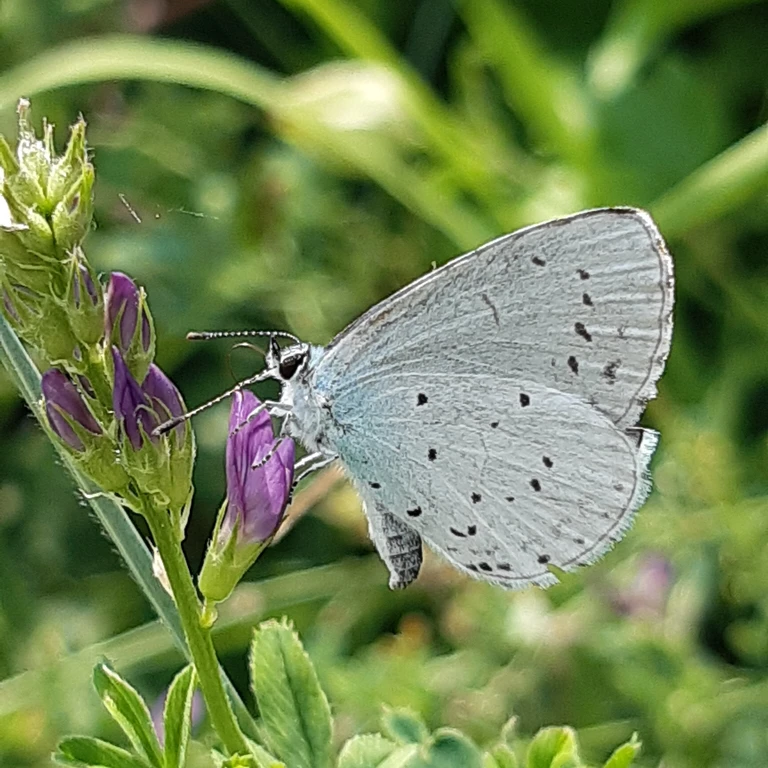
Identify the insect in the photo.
Celastrina argiolus
